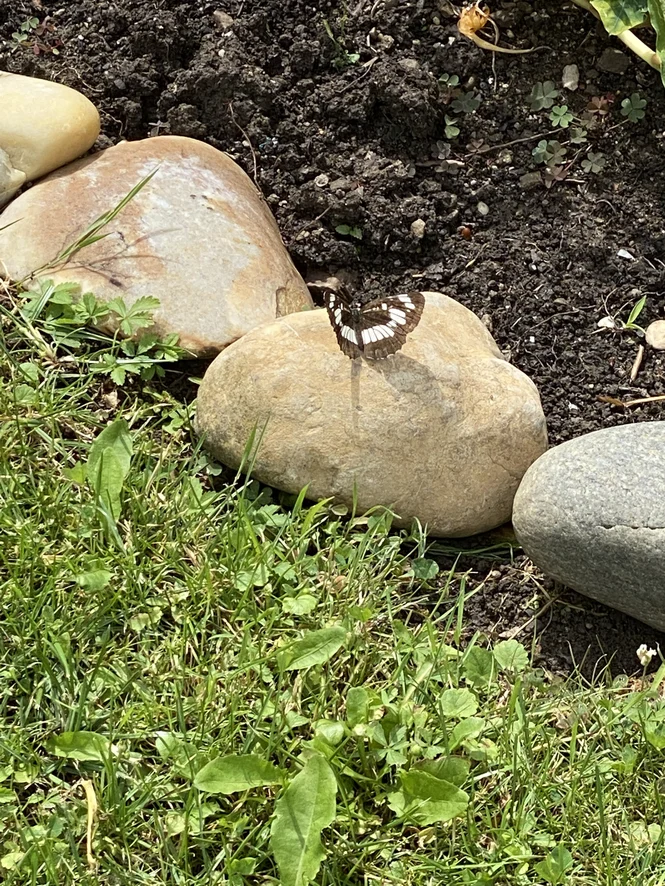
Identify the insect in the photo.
Neptis rivularis
